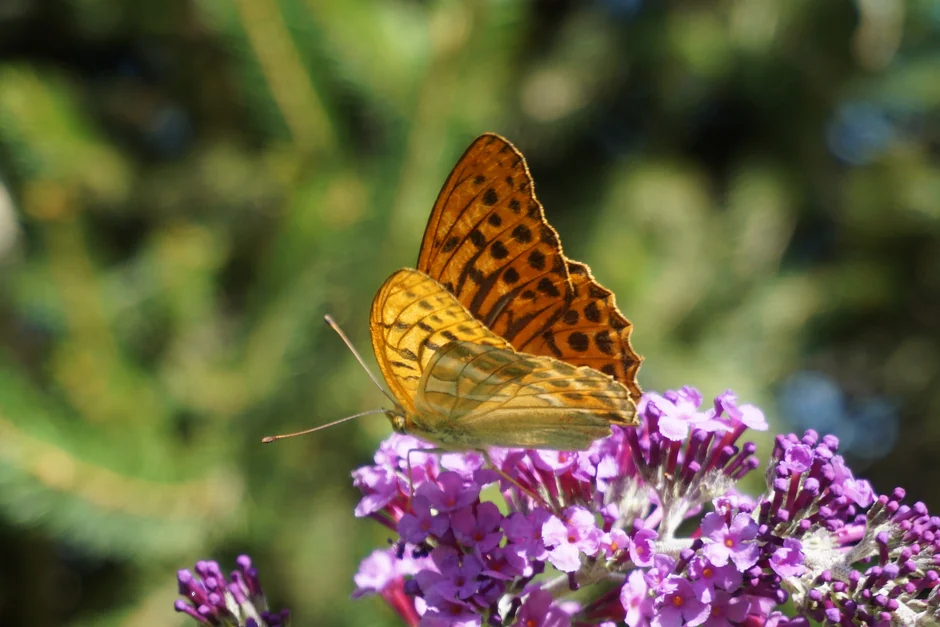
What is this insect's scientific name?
Argynnis paphia
